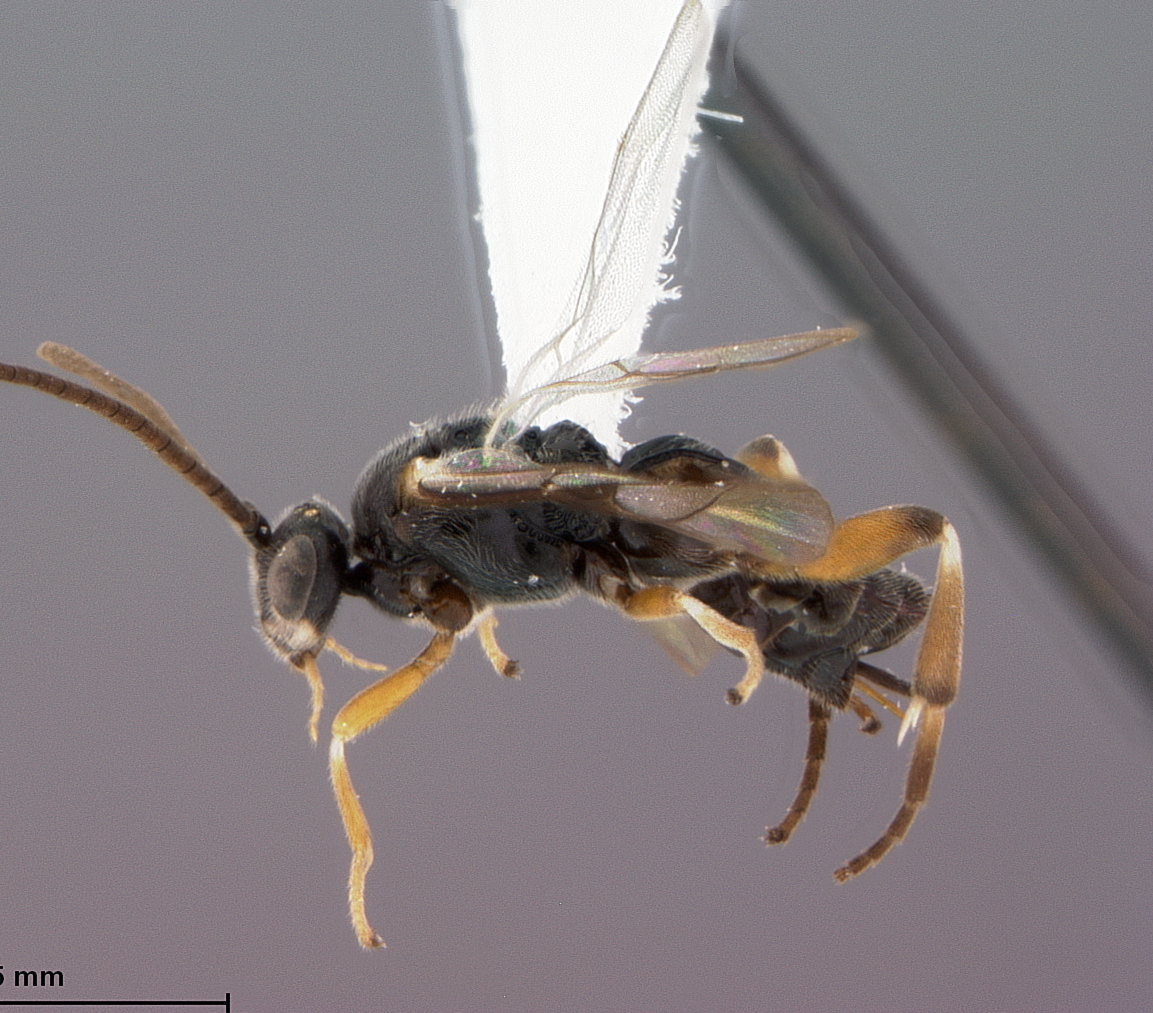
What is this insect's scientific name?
Alphomelon bromeliphile
